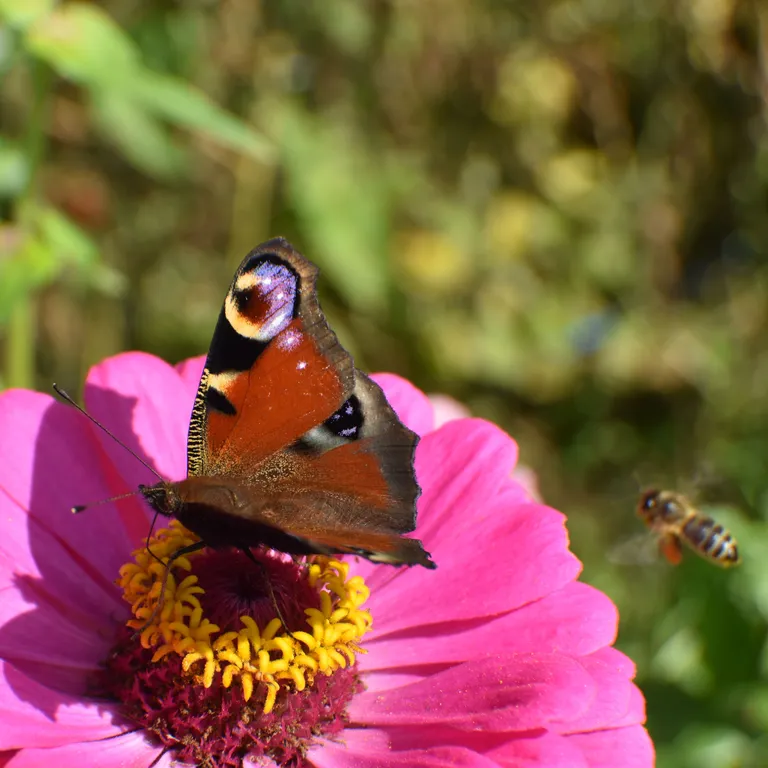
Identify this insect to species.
Aglais io
